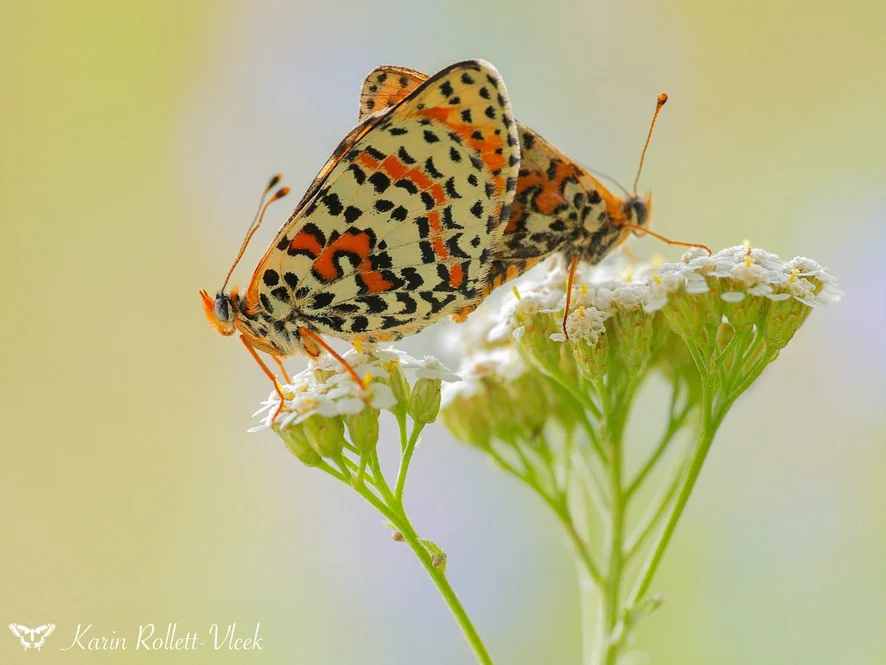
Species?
Melitaea didyma
